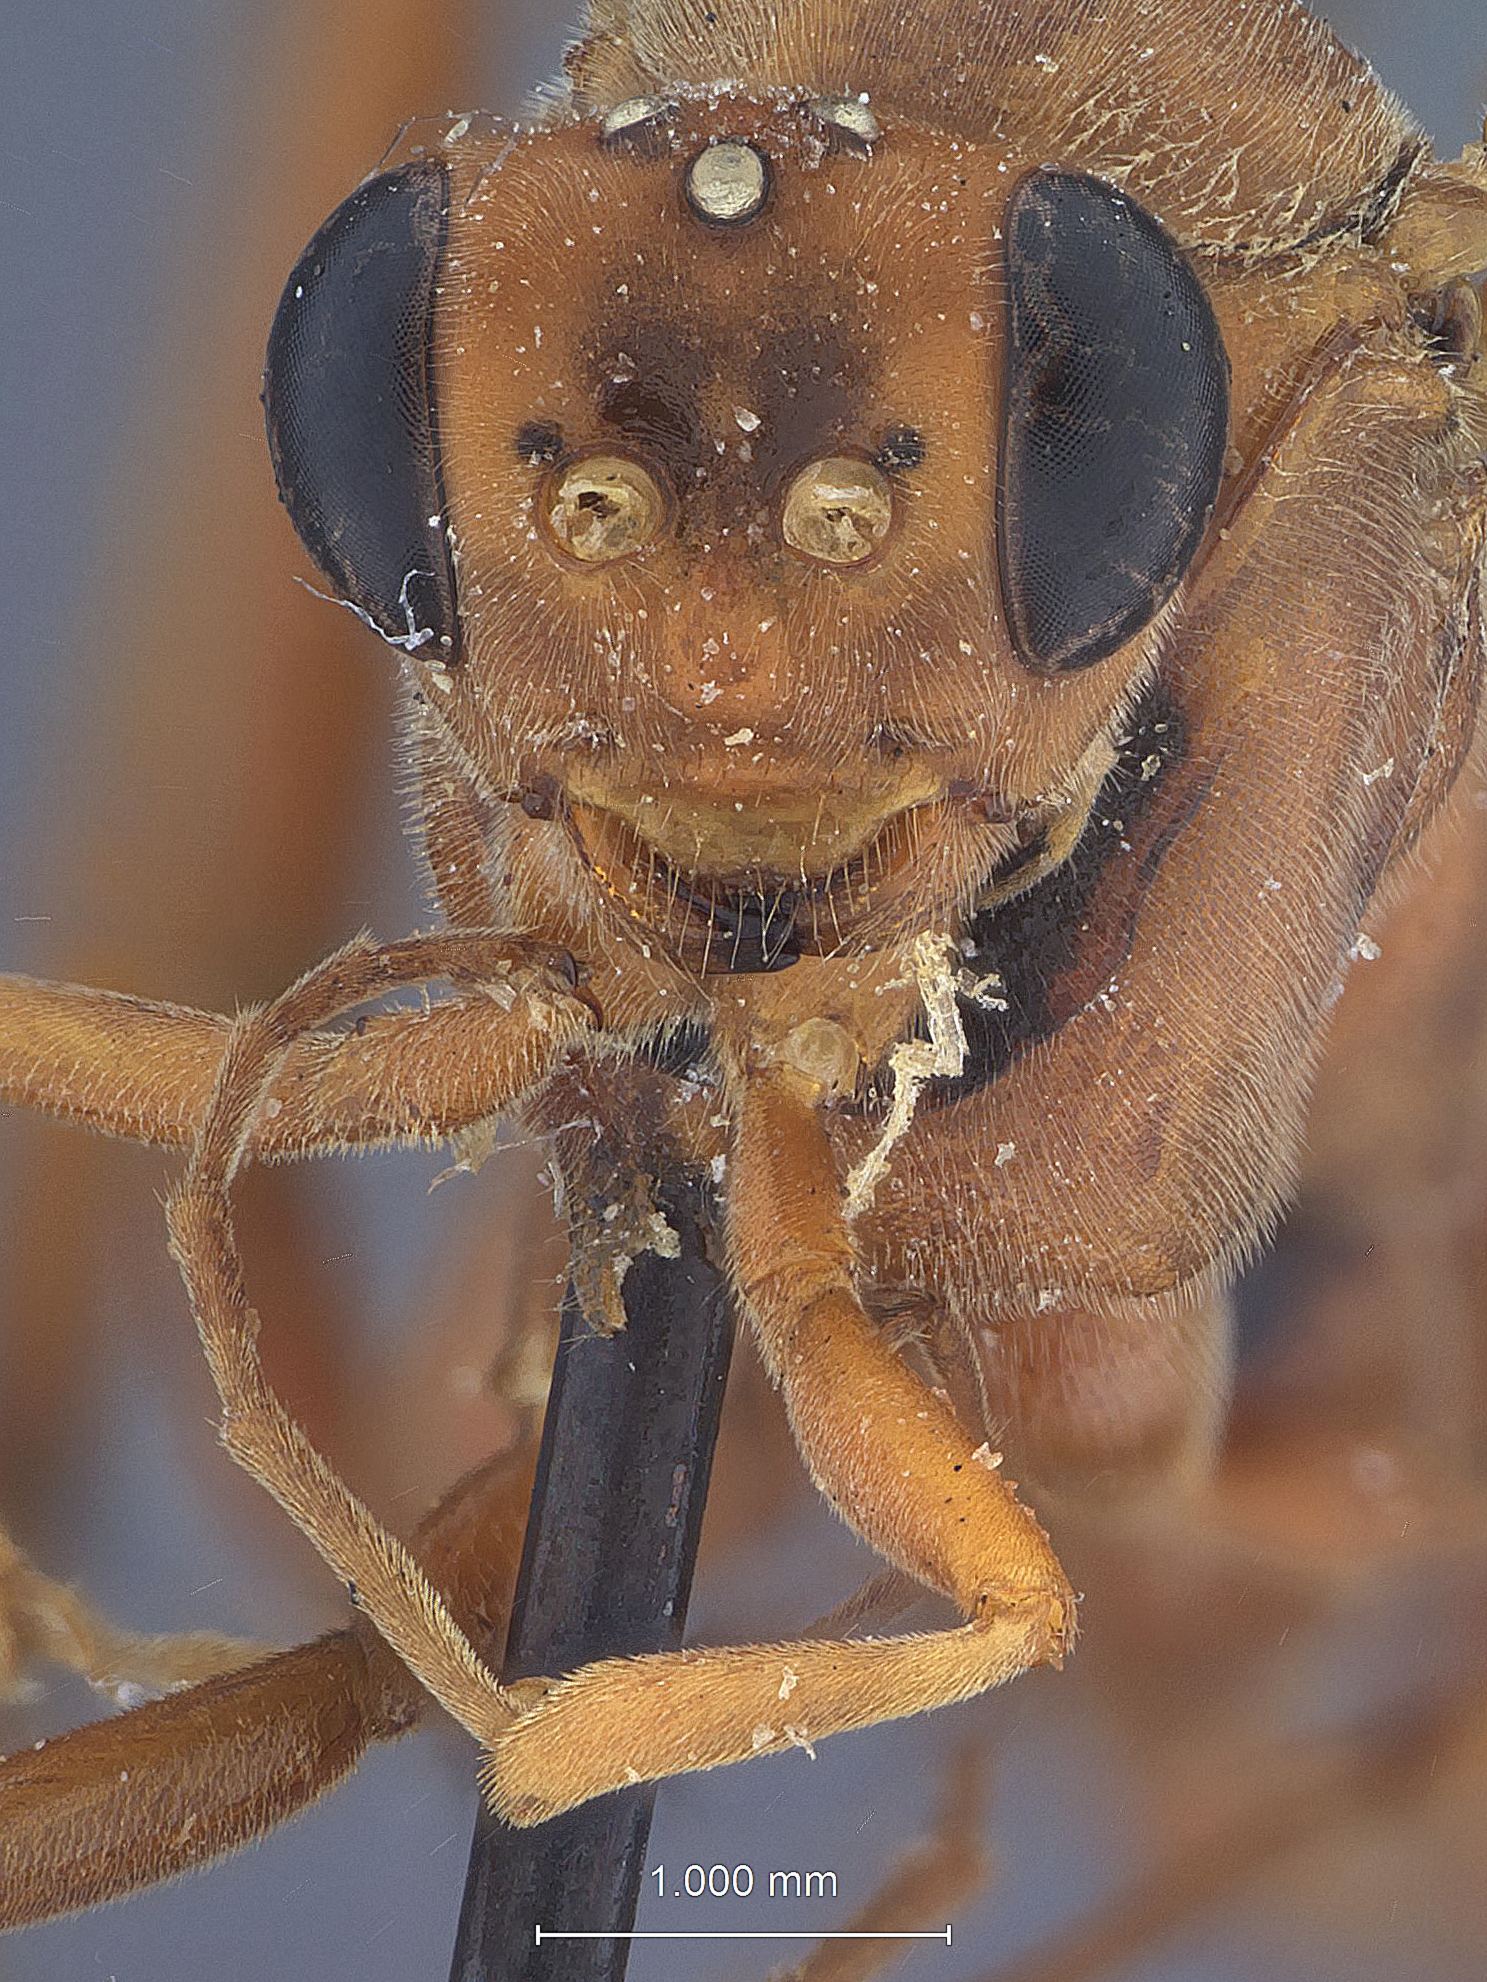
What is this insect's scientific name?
Exetastes larinus
